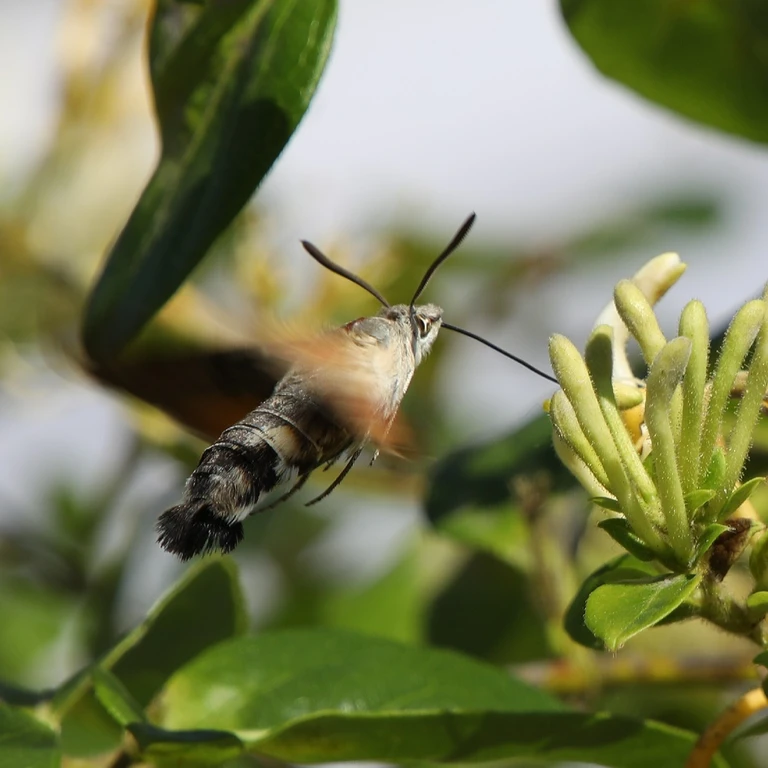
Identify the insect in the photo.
Macroglossum stellatarum
